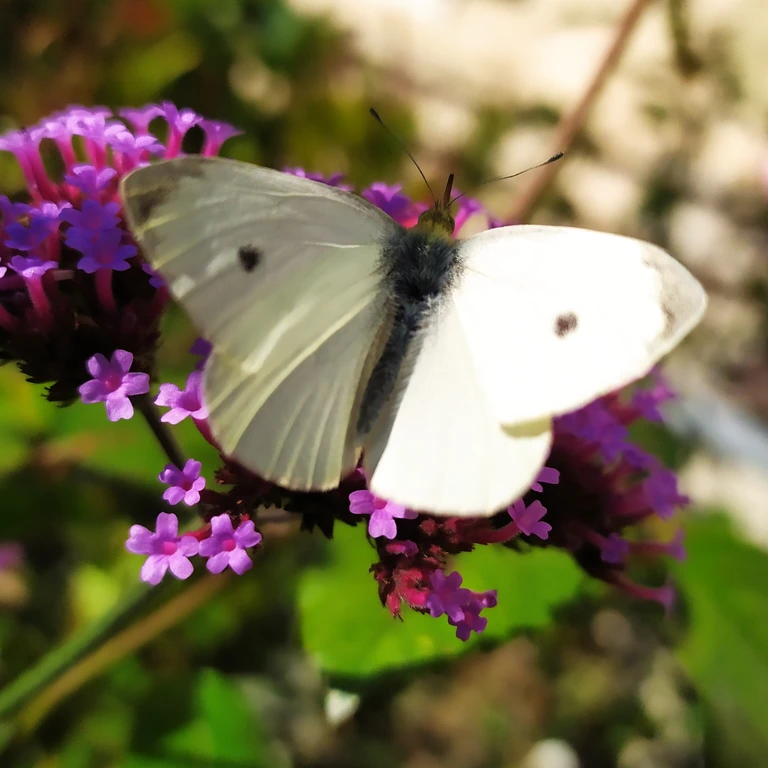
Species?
Pieris rapae
